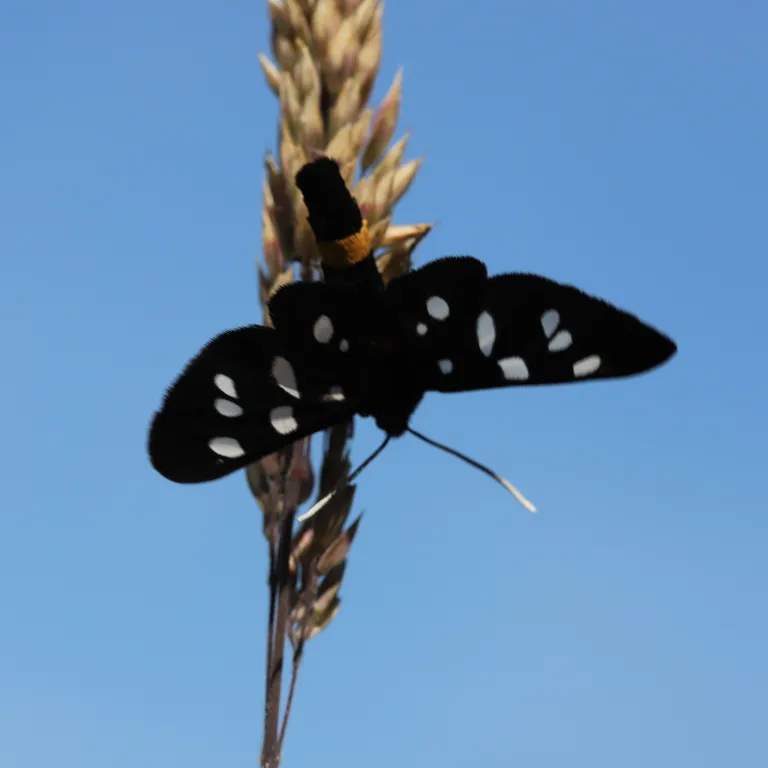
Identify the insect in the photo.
Amata phegea
